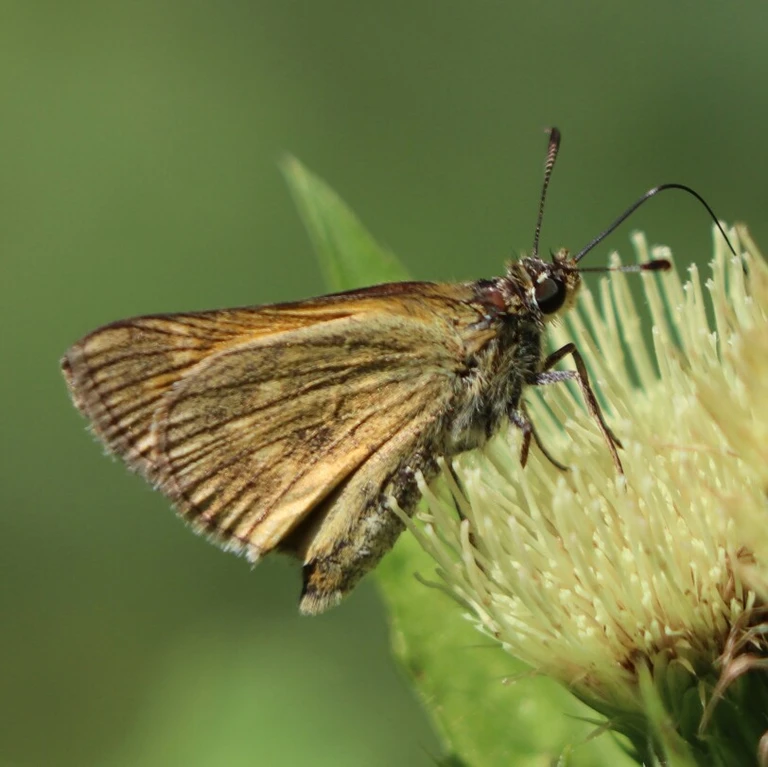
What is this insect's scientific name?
Ochlodes sylvanus (also Ochlodes venata)
